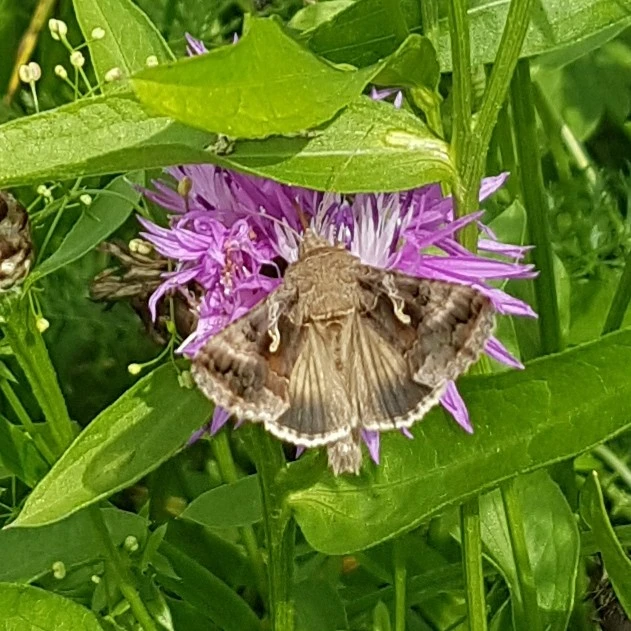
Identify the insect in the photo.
Autographa gamma
